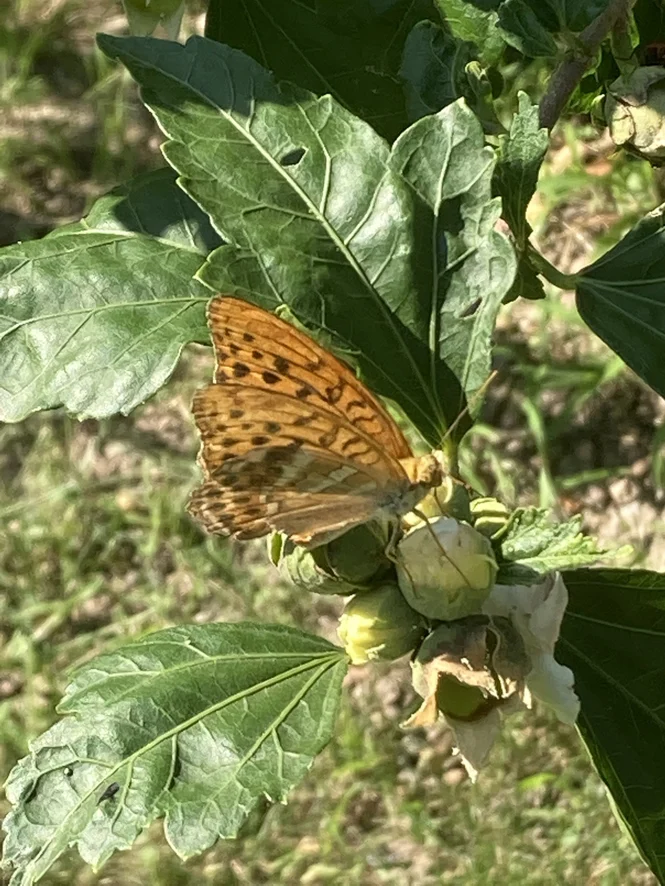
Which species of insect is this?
Argynnis paphia
